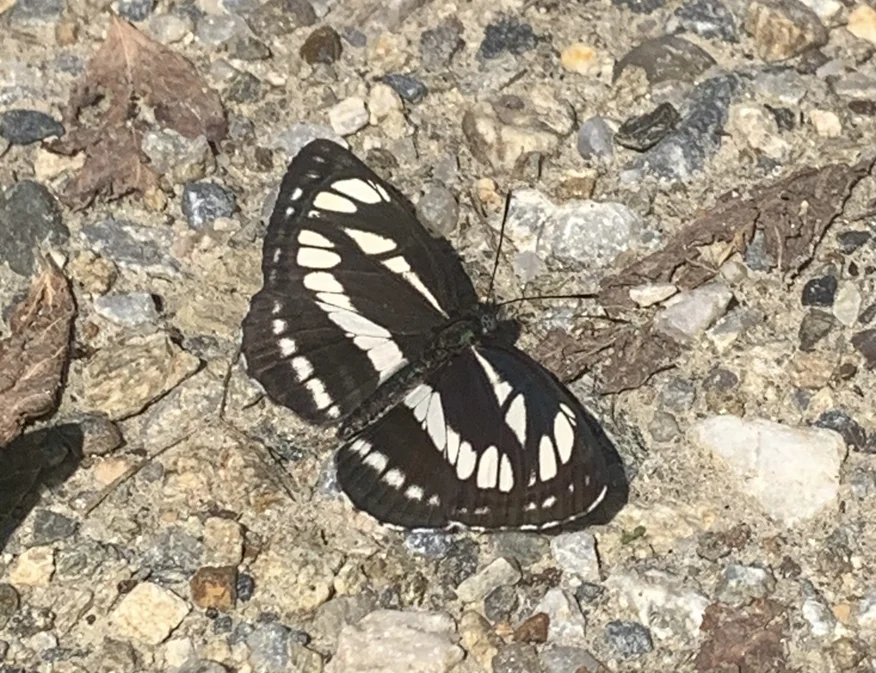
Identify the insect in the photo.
Neptis sappho
